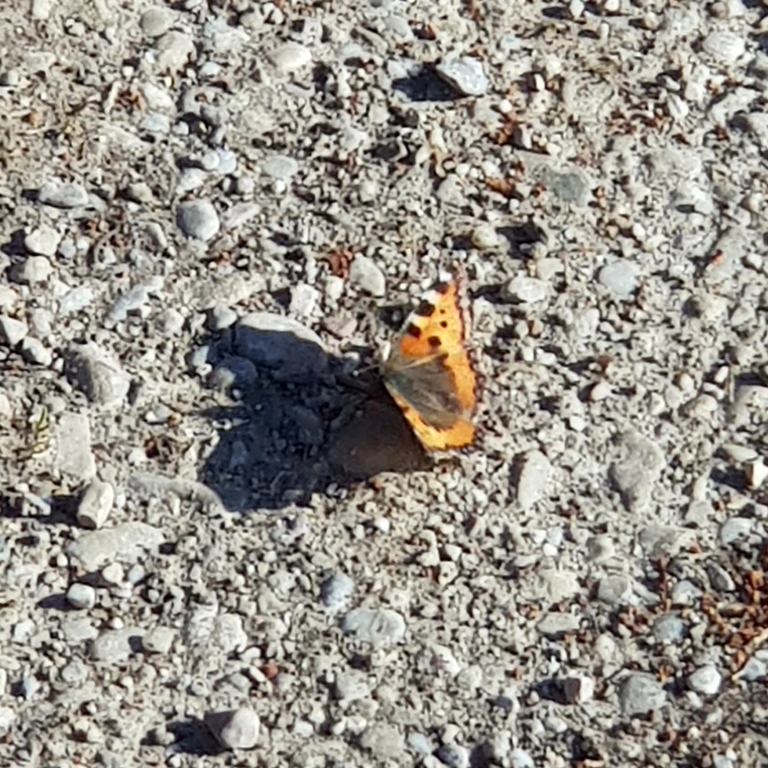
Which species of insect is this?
Aglais urticae
